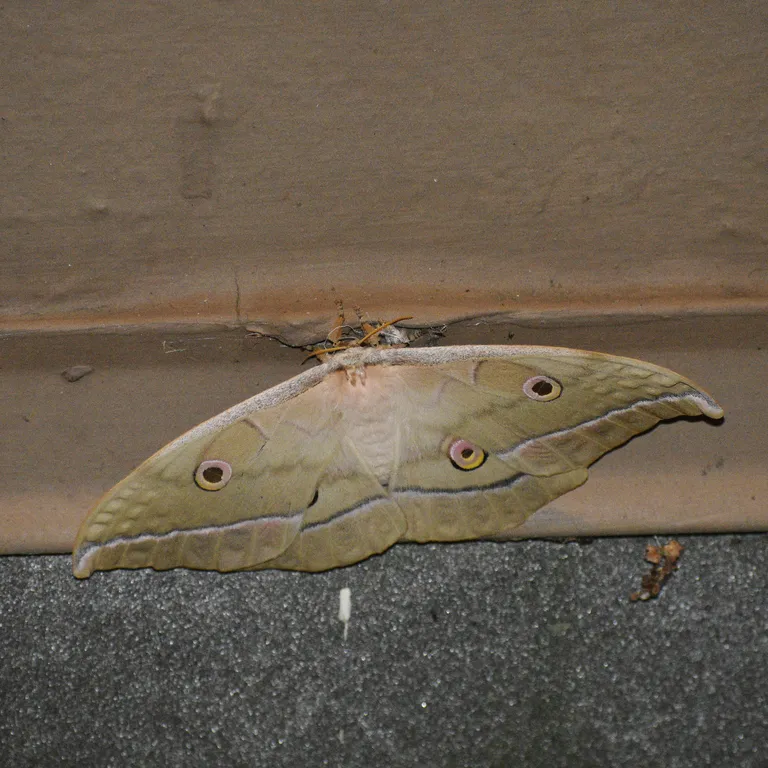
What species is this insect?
Antheraea yamamai
